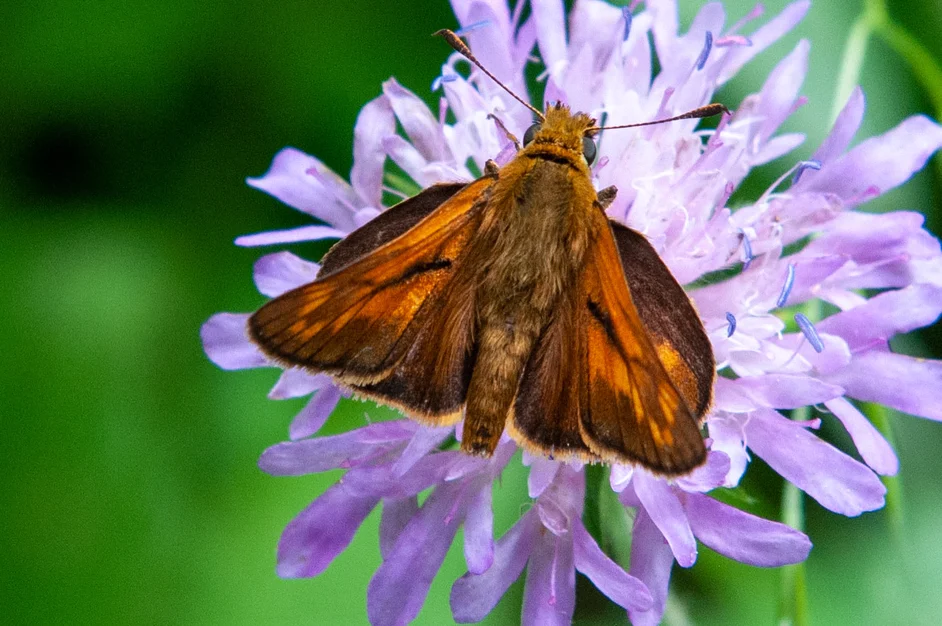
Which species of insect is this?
Ochlodes sylvanus (also Ochlodes venata)
